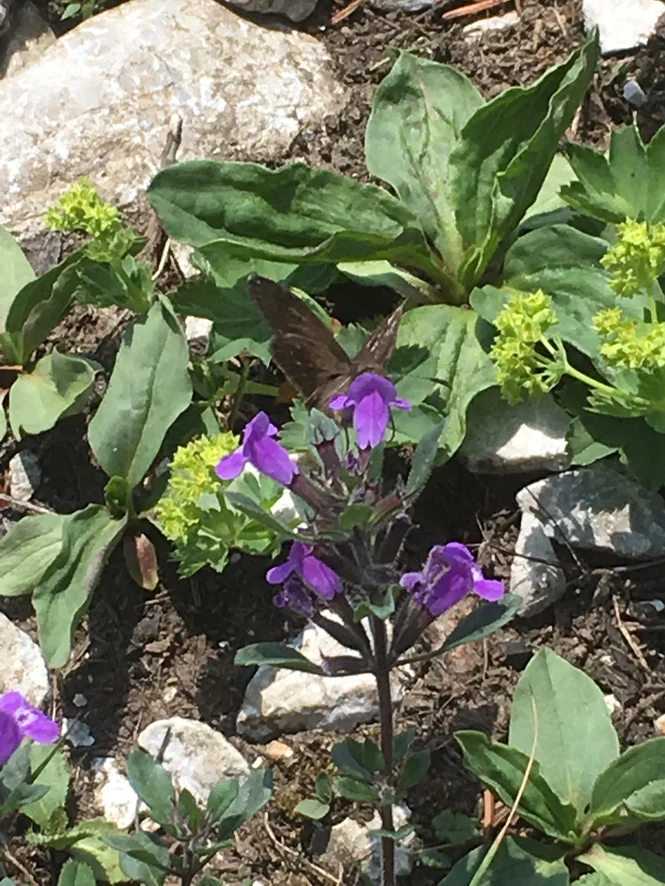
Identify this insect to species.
Erynnis tages
